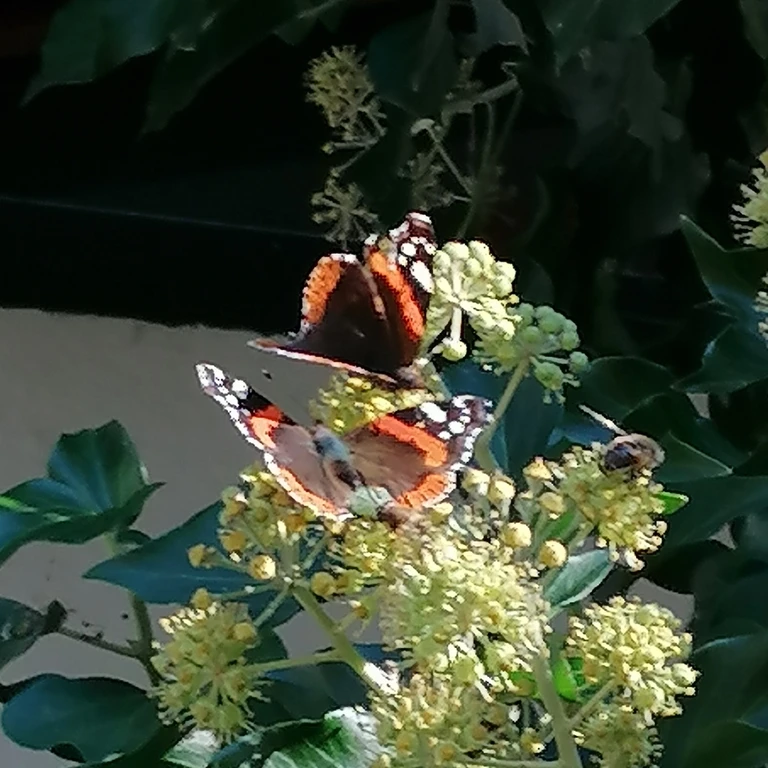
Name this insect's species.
Vanessa atalanta
